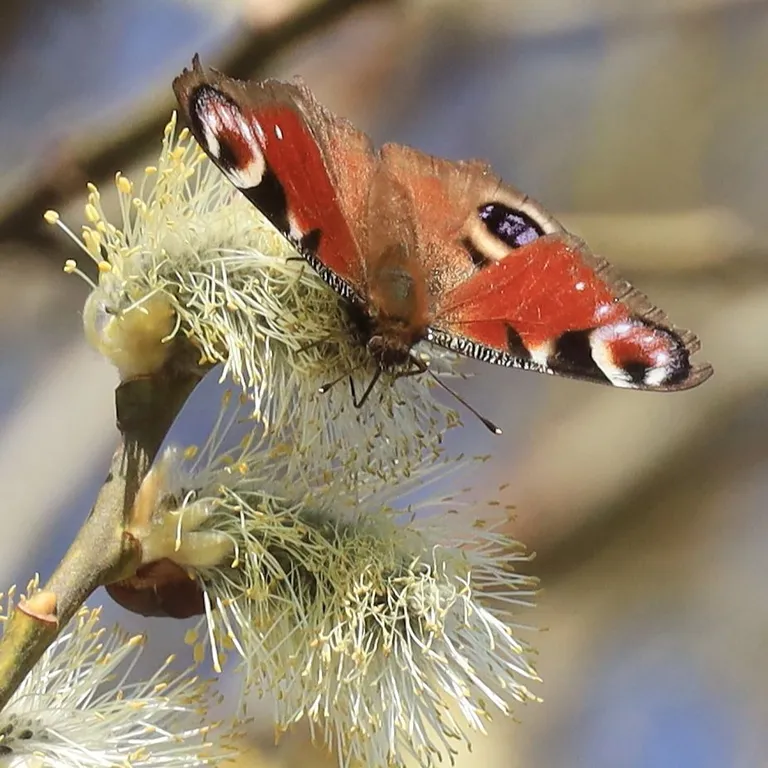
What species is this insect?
Aglais io
